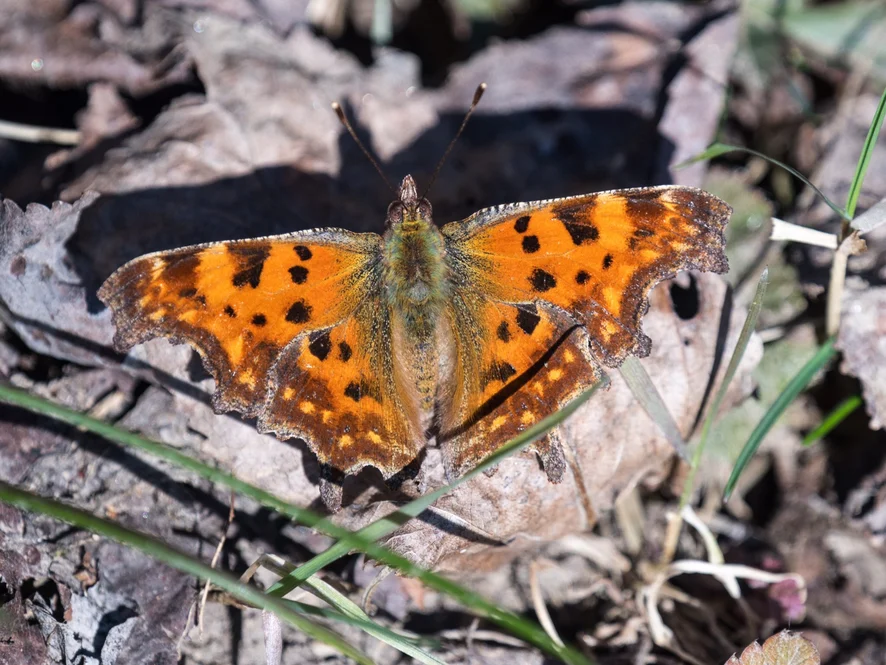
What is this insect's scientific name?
Polygonia c-album
